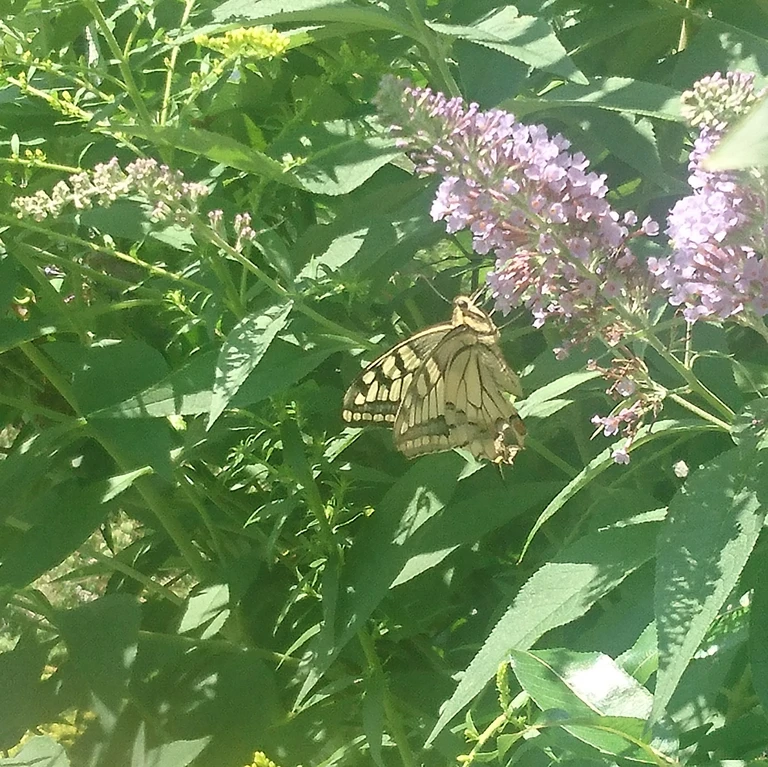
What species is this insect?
Papilio machaon
